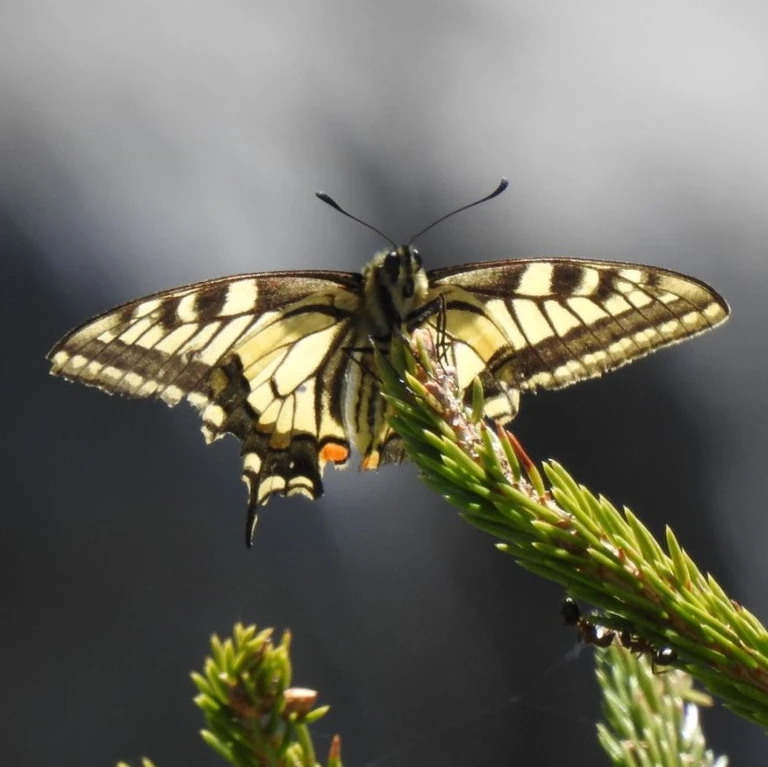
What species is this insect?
Papilio machaon
